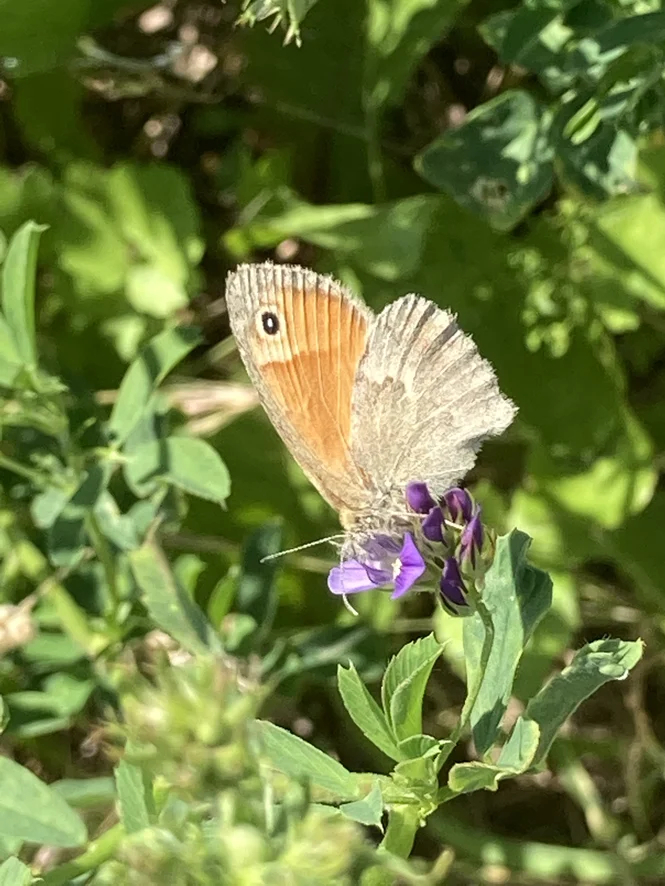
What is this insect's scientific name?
Coenonympha pamphilus
